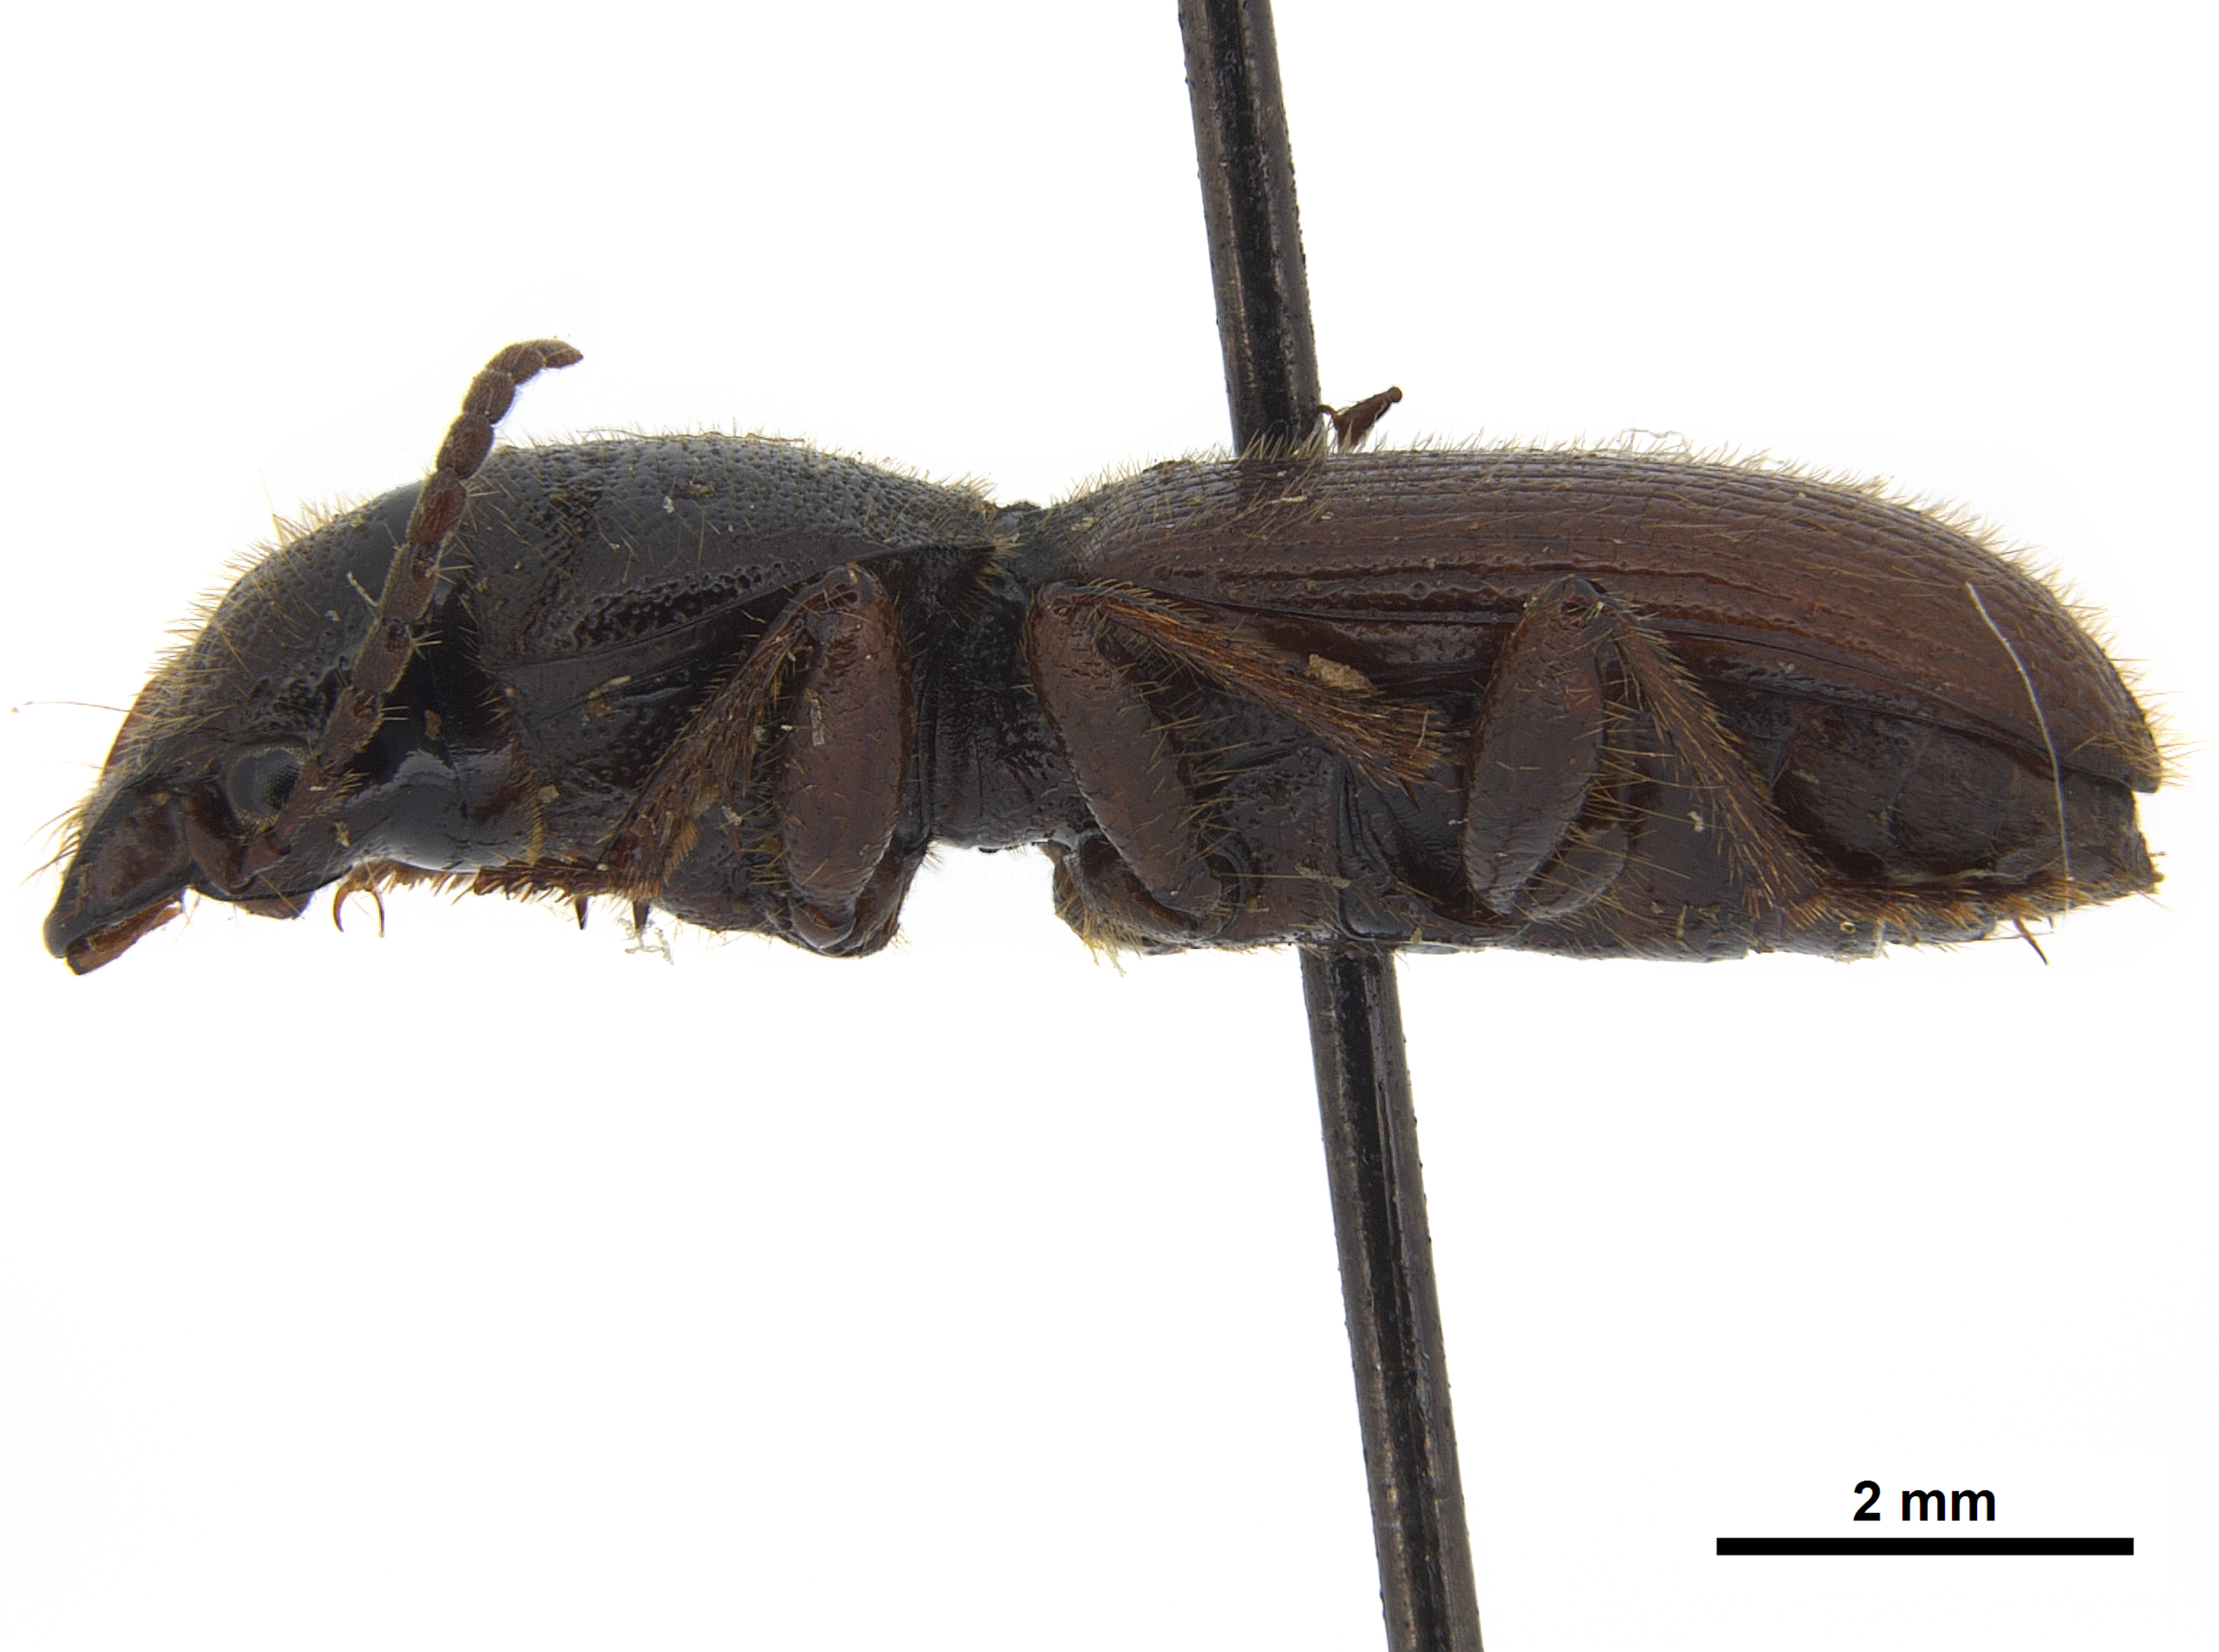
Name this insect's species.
Eocarterus chodsenticus
